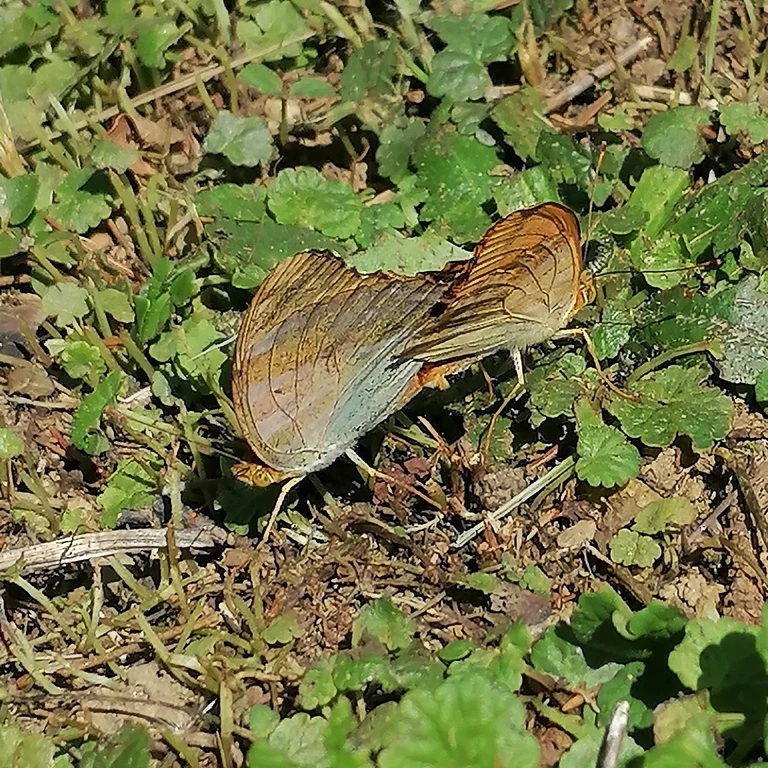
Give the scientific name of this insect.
Argynnis paphia
